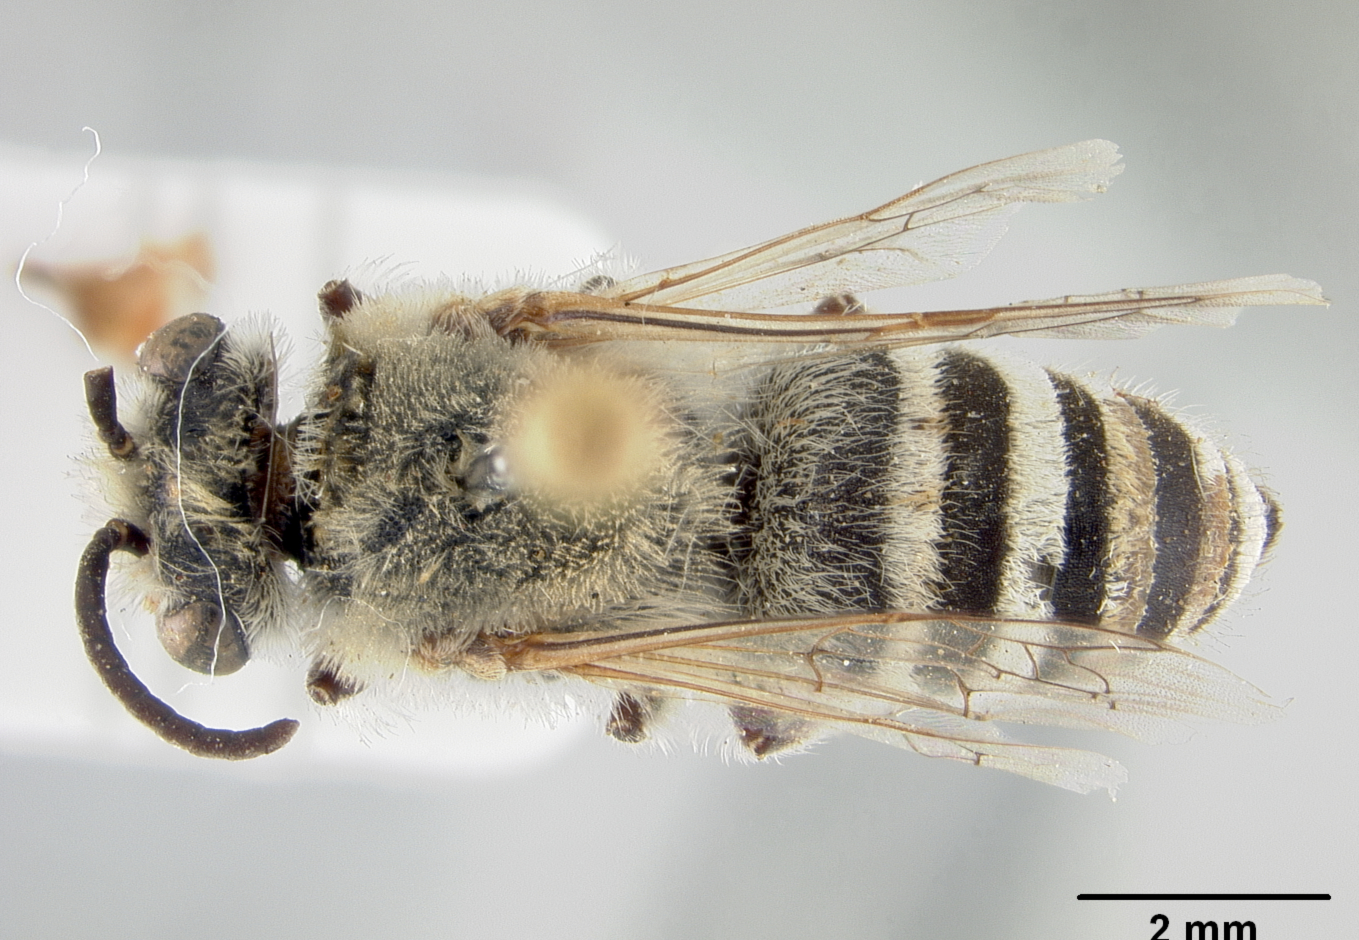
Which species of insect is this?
Colletes idoneus
